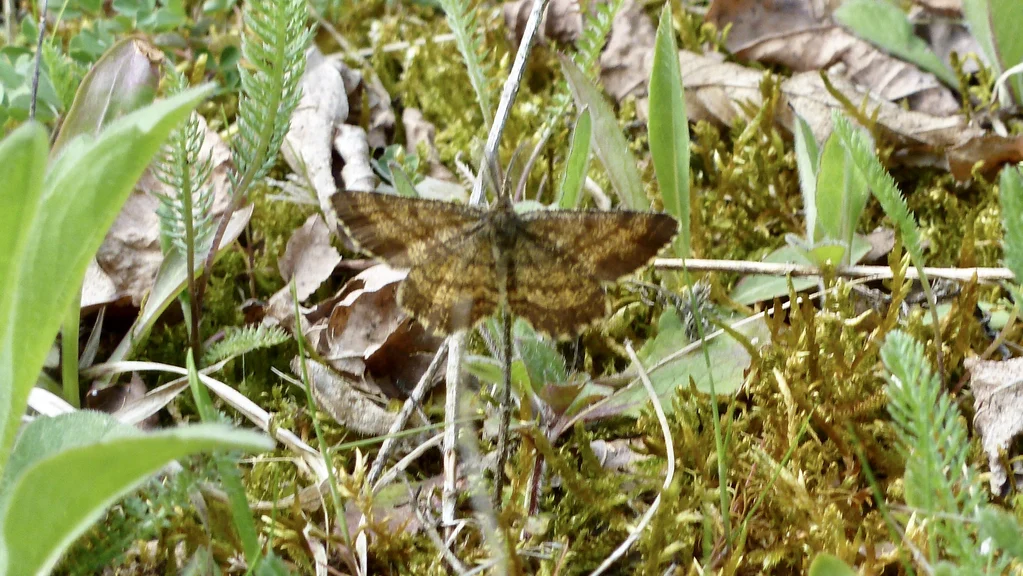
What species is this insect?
Ematurga atomaria
